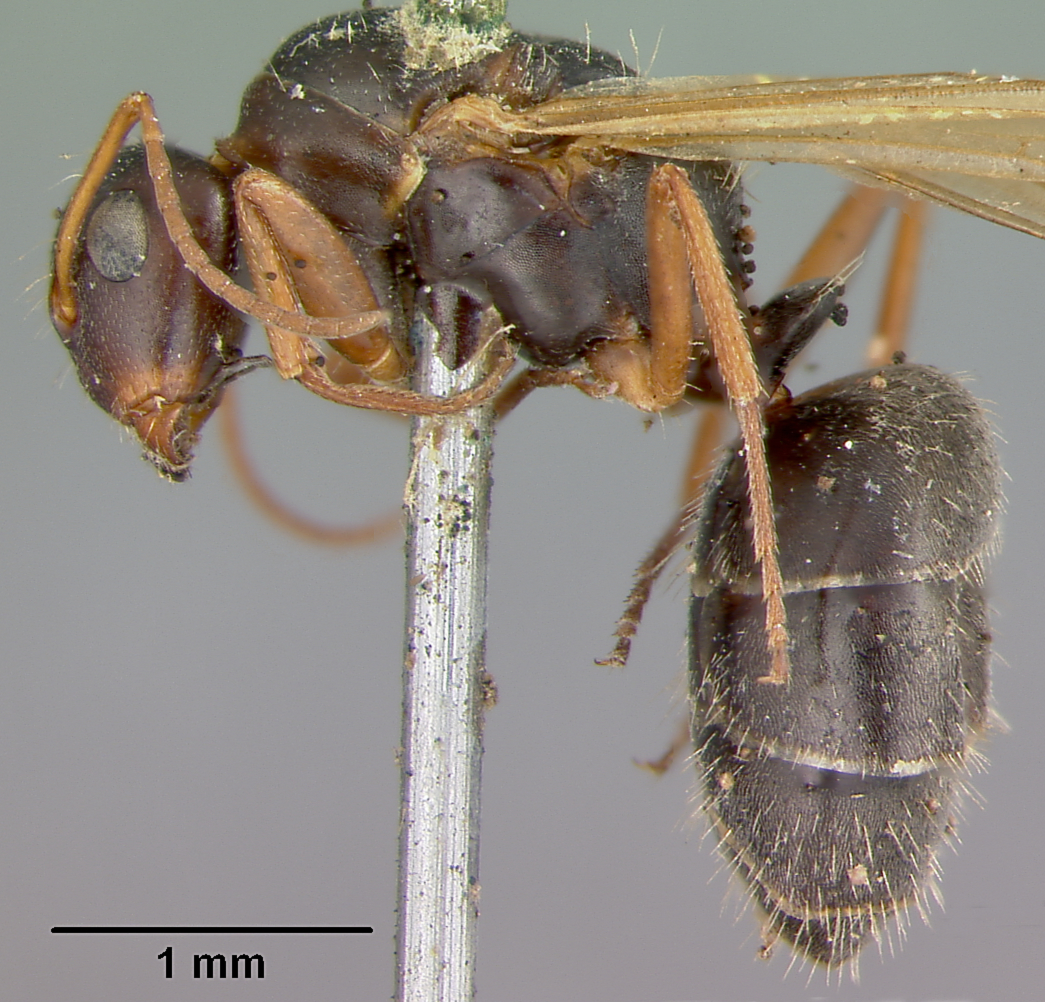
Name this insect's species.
Camponotus planus
